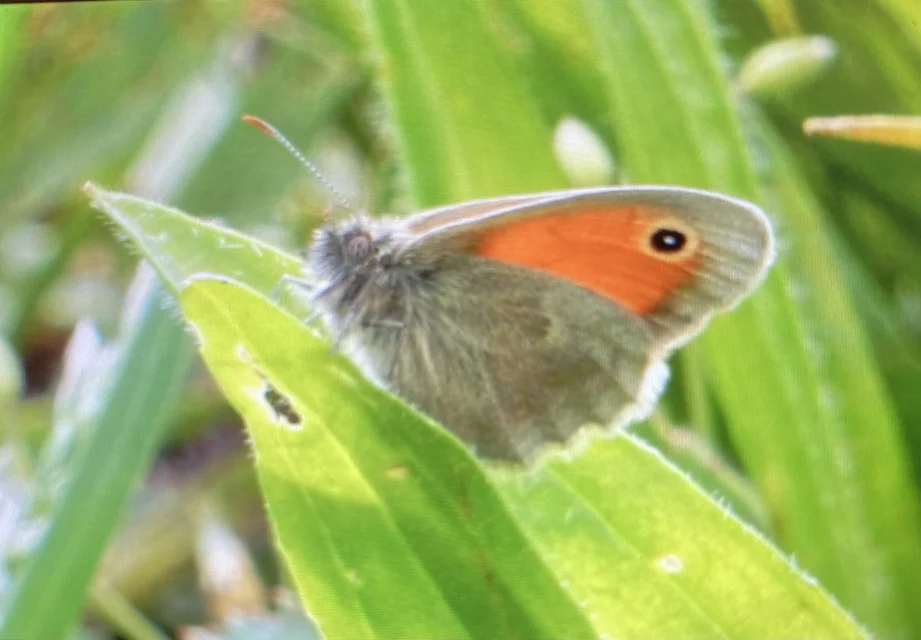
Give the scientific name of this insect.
Coenonympha pamphilus
